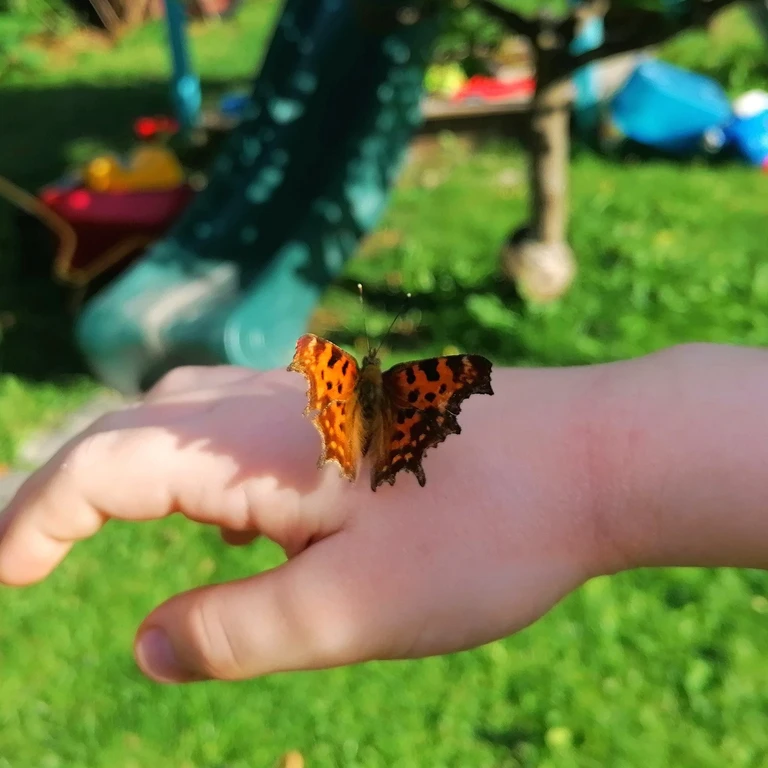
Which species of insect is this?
Polygonia c-album
